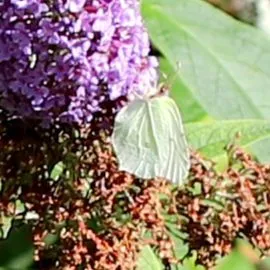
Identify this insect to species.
Gonepteryx rhamni
